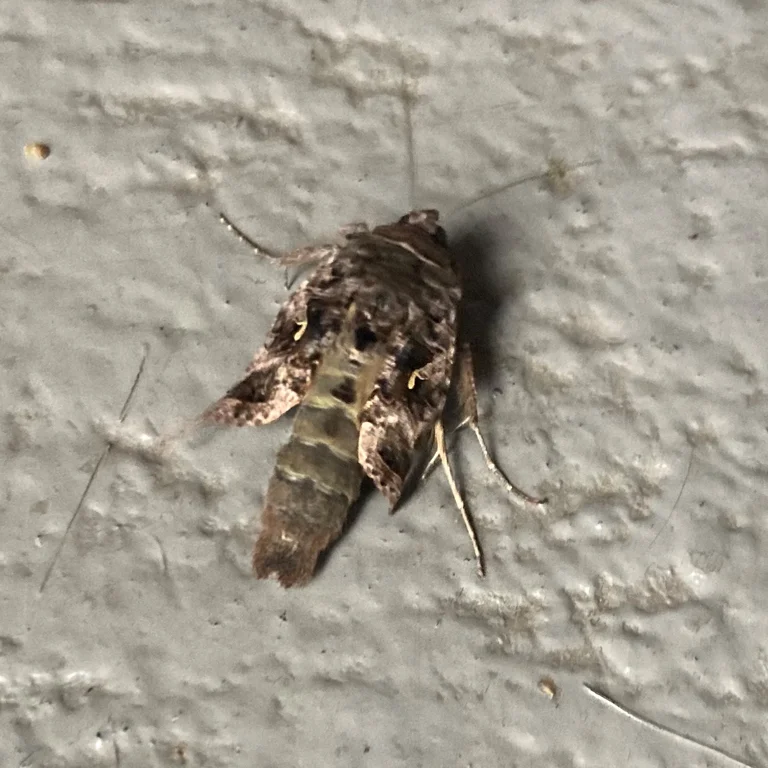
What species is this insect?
Autographa gamma
